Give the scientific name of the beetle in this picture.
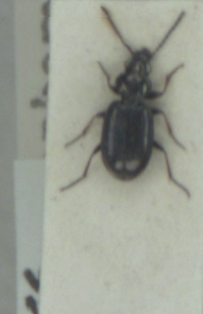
Bembidion properans
